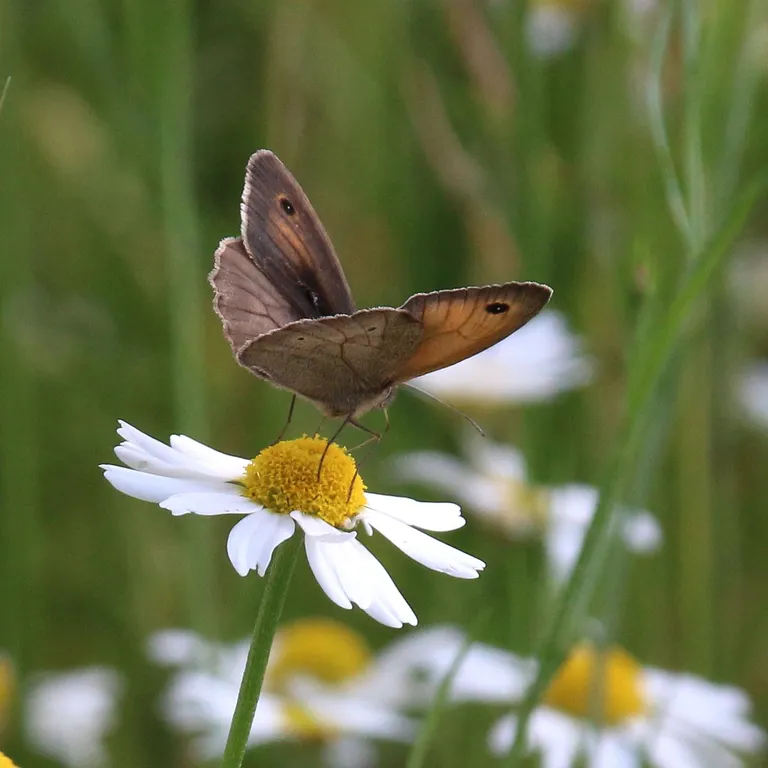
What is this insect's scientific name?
Maniola jurtina
